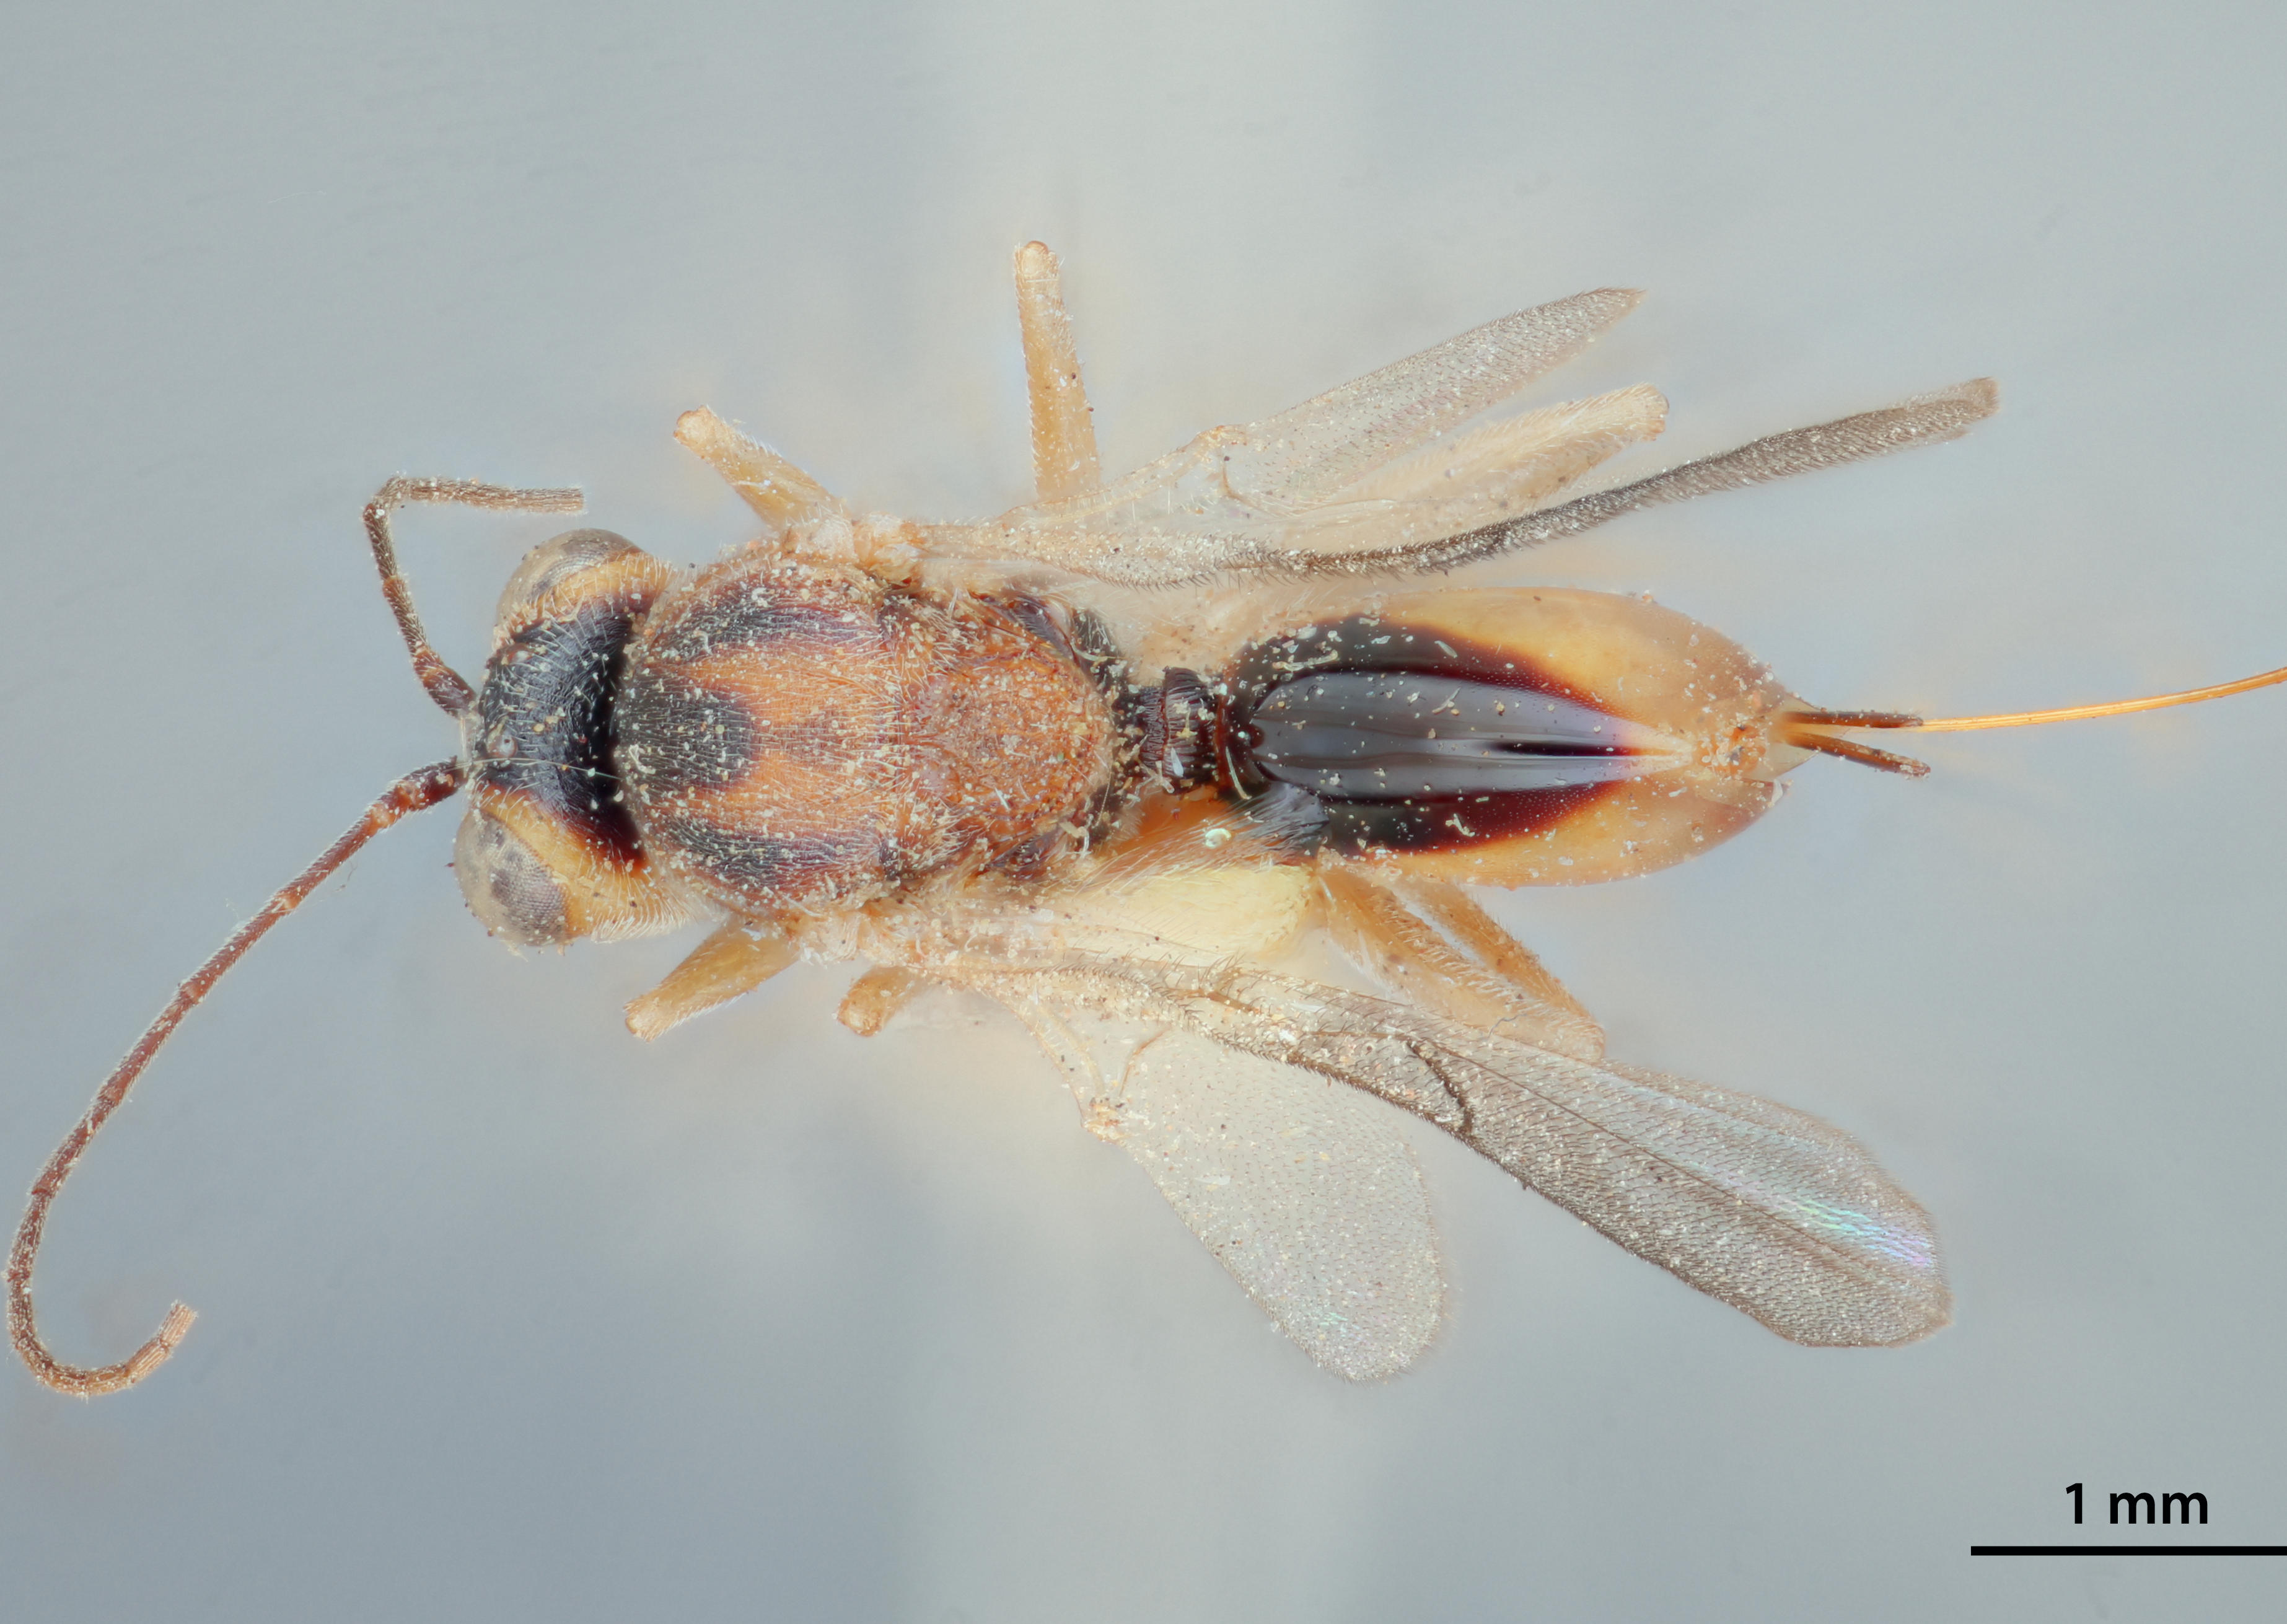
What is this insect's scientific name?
Synergus similis
